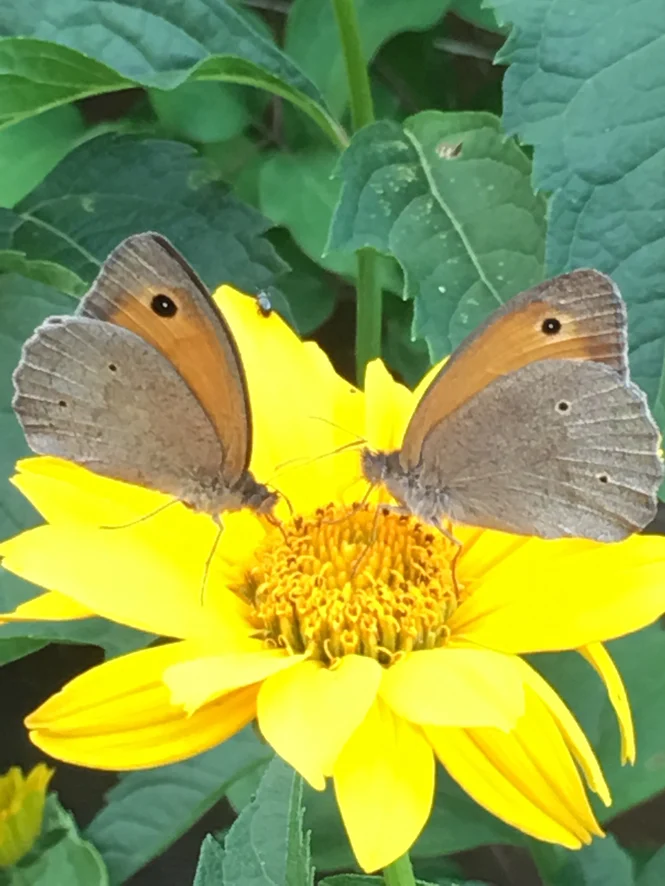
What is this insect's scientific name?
Maniola jurtina
